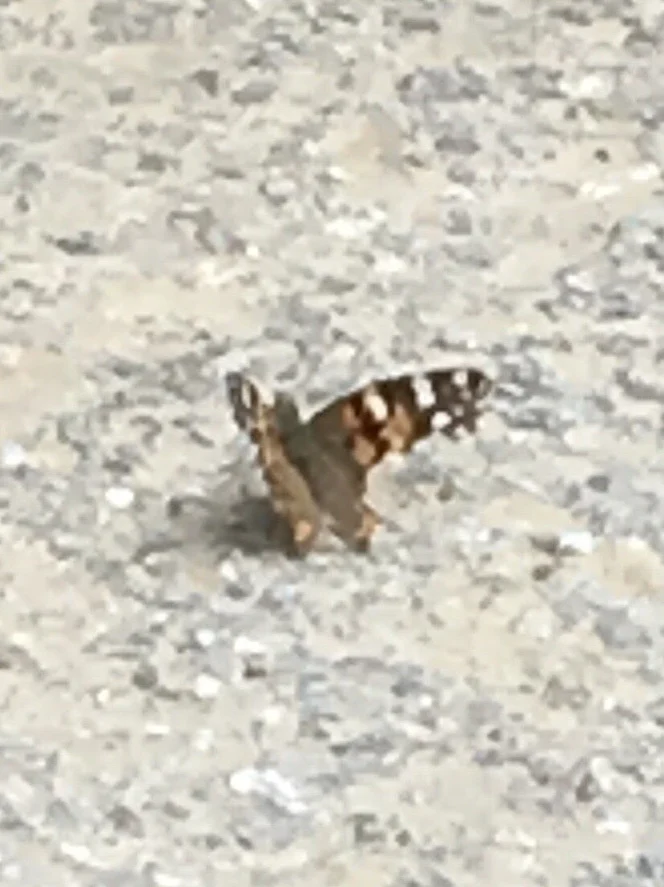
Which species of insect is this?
Vanessa cardui
